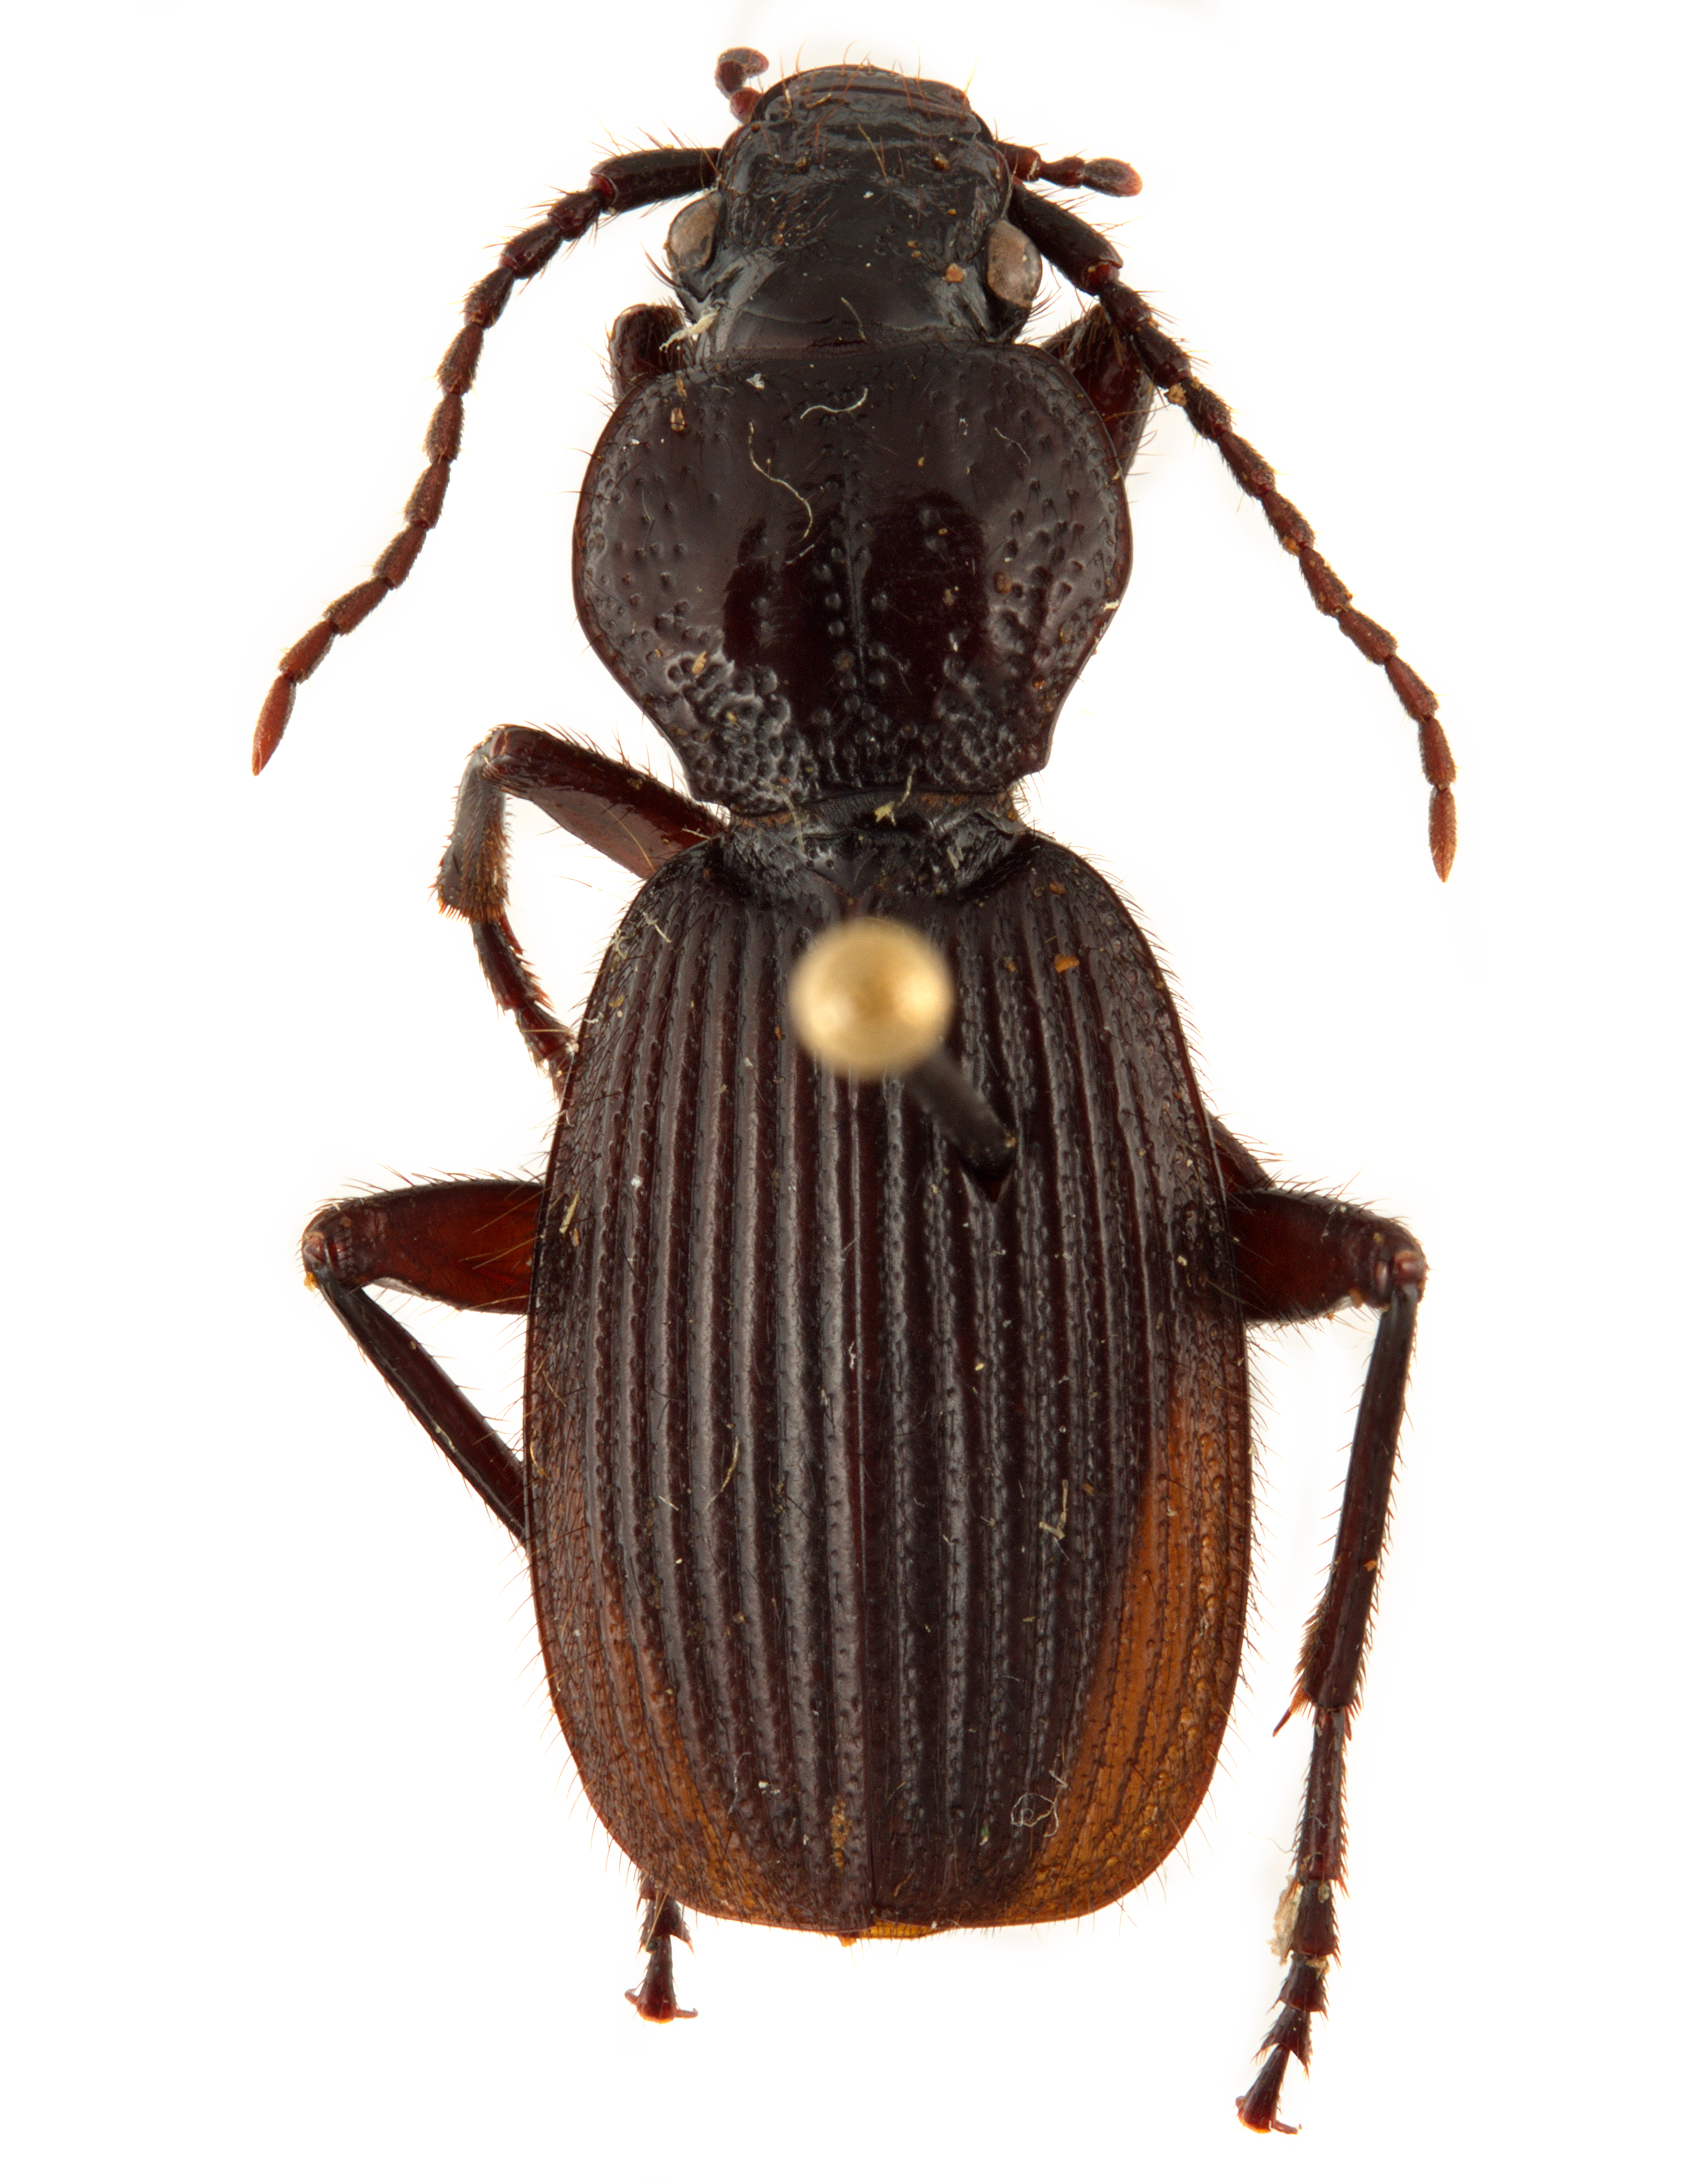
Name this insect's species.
Omphra pilosa
